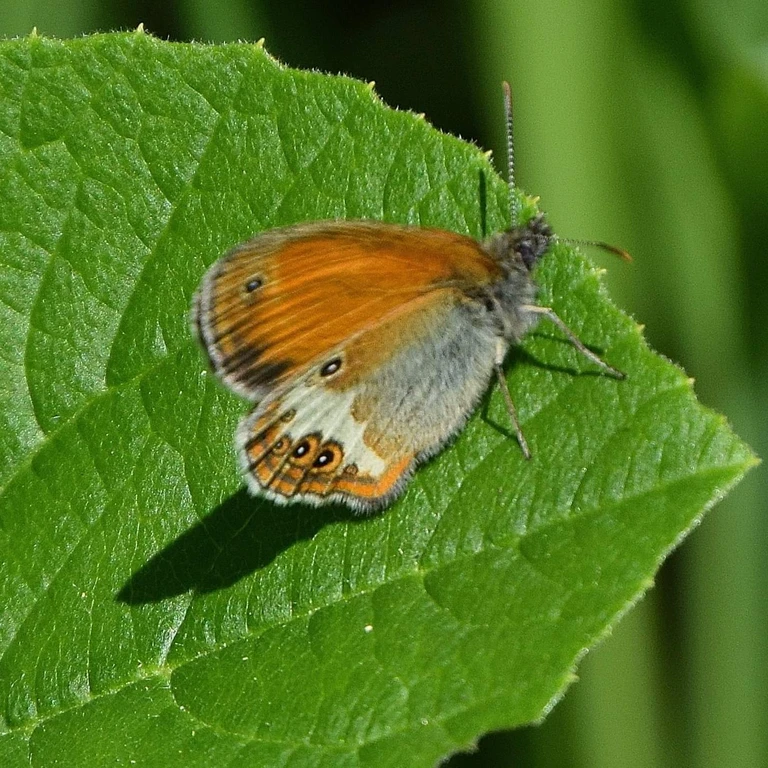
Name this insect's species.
Coenonympha arcania
